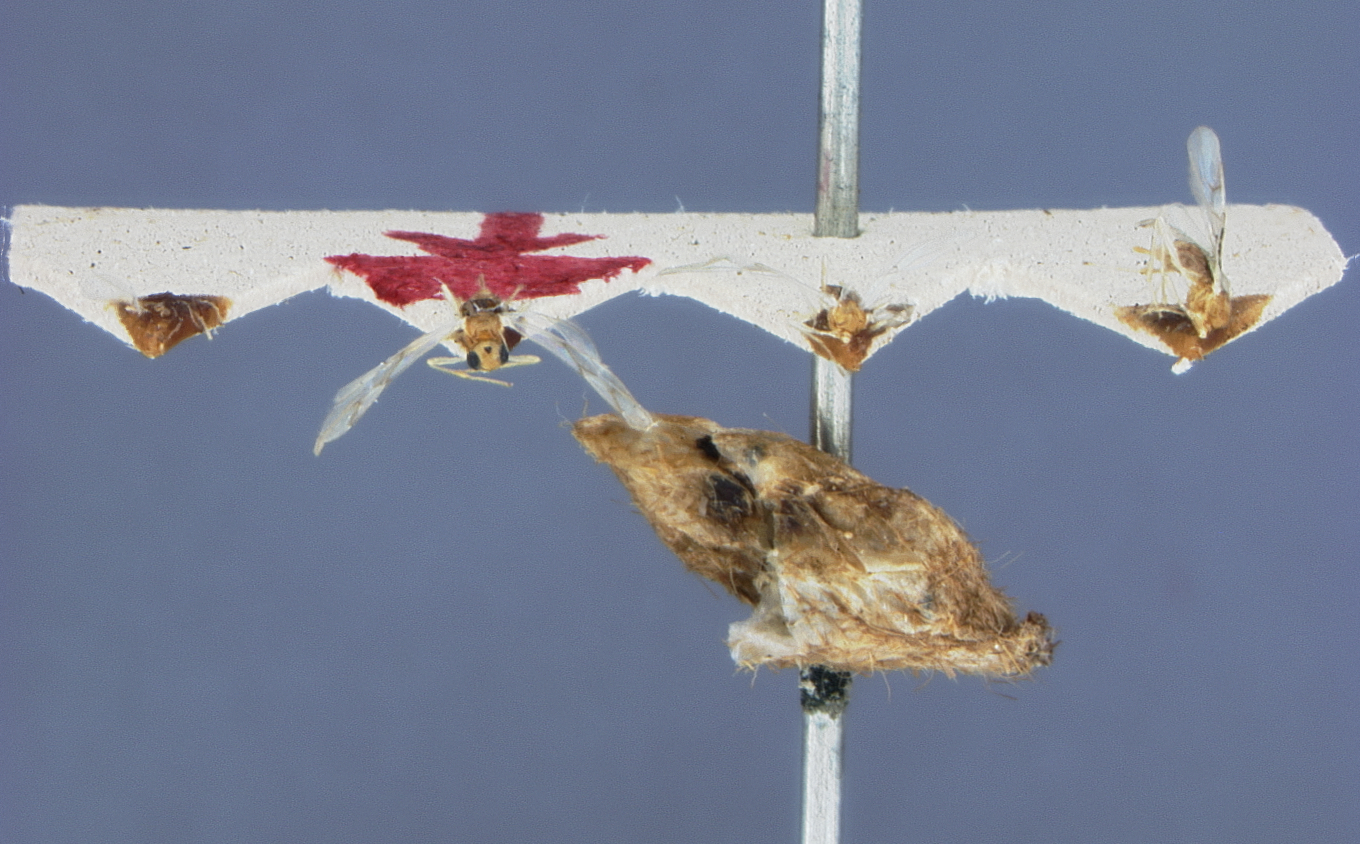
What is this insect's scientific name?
Oncophanes melleus
